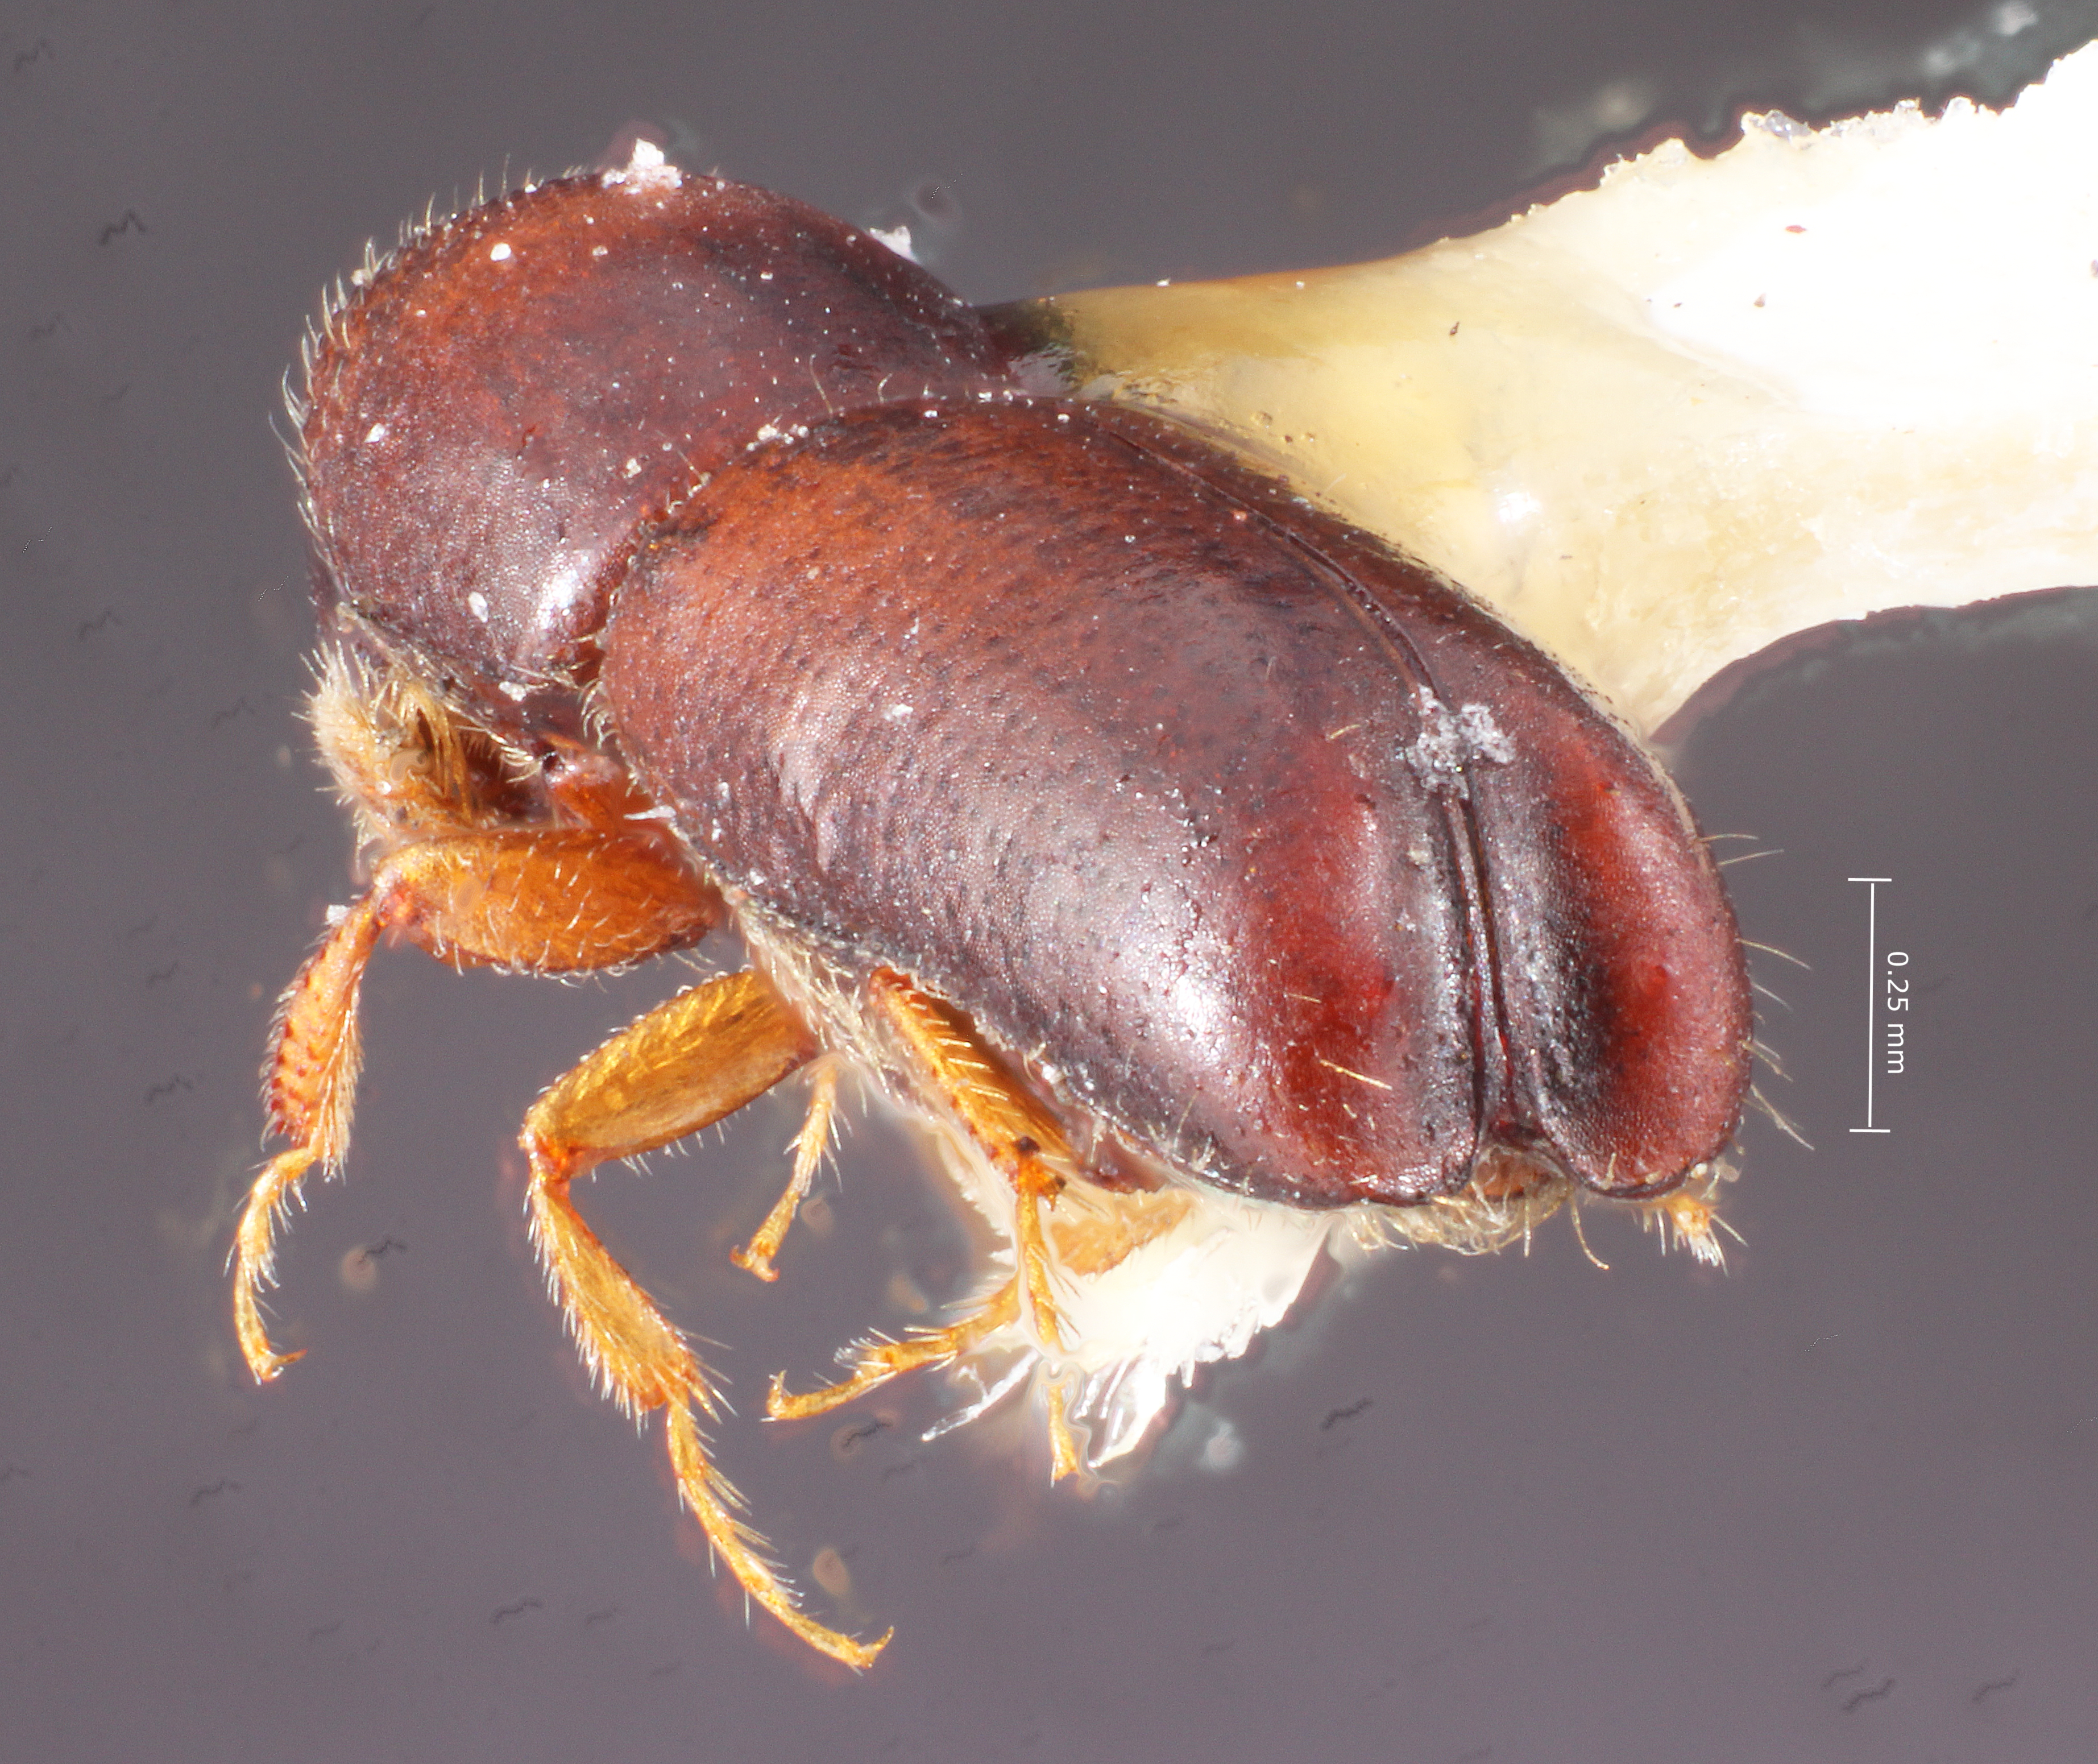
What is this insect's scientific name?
Monarthrum carinatum
